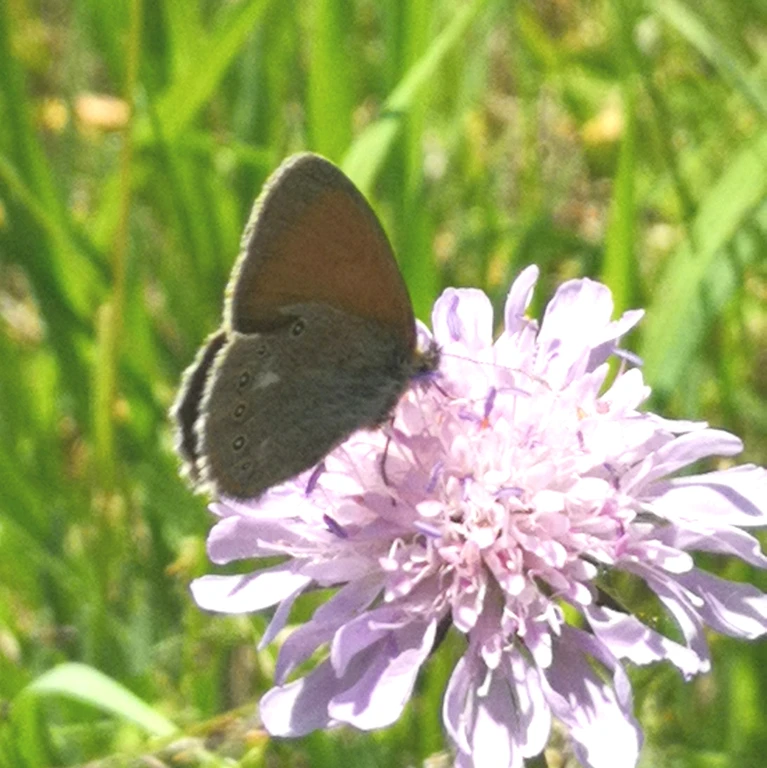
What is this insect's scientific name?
Coenonympha glycerion (also Coenonympha iphis)
